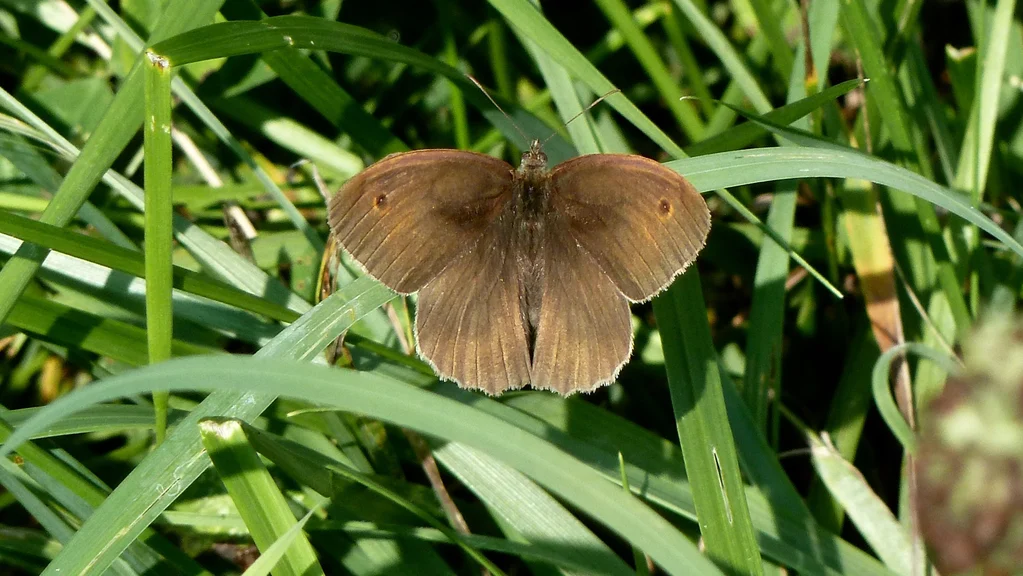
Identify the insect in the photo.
Maniola jurtina
